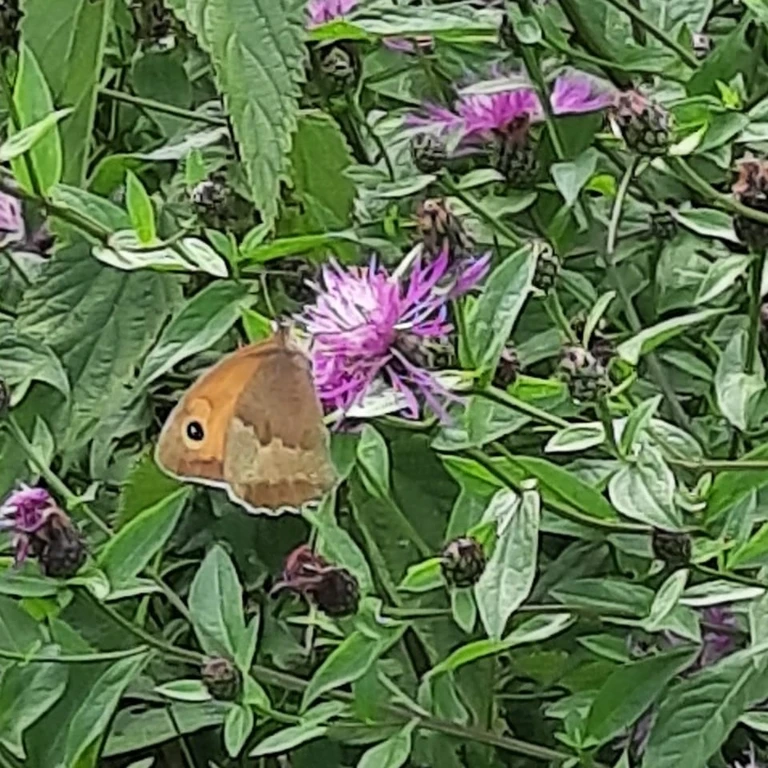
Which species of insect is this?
Maniola jurtina
